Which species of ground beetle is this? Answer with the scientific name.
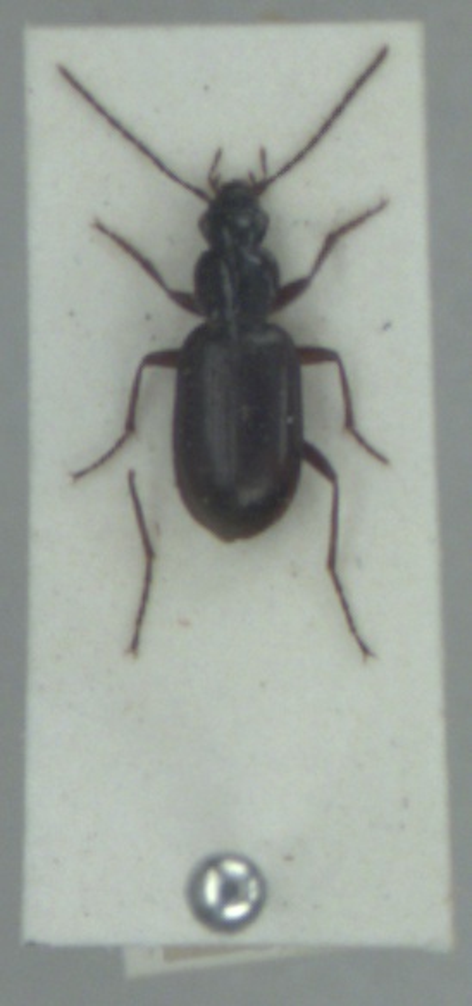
Agonum thoreyi
